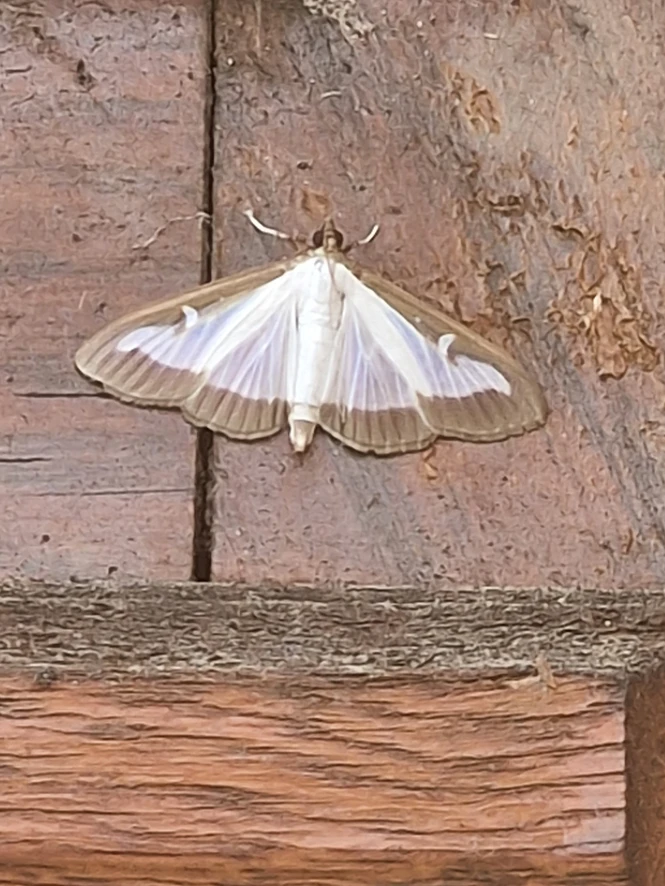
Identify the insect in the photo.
Cydalima perspectalis
